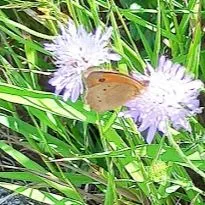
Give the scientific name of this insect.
Maniola jurtina
